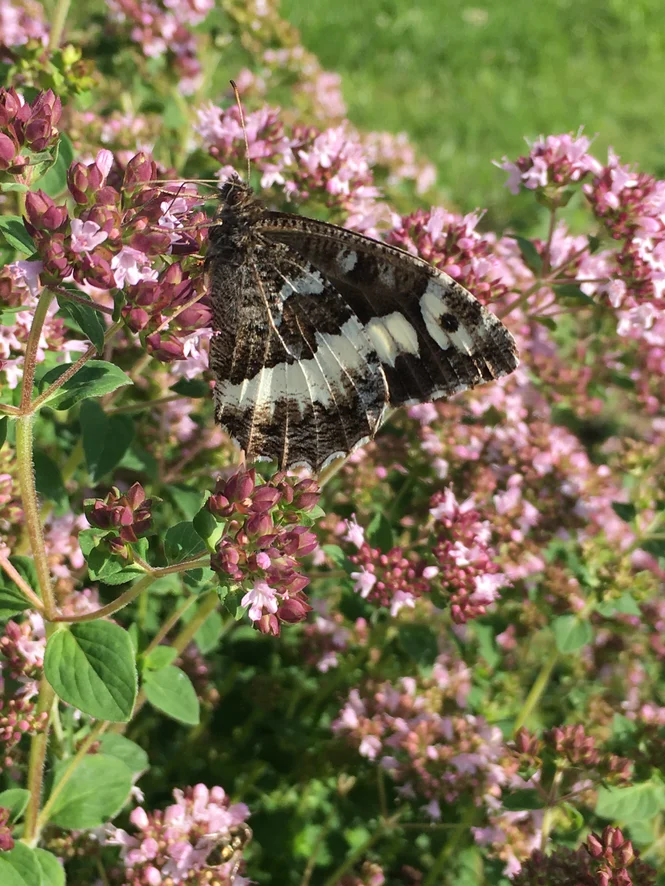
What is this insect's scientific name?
Brintesia circe
